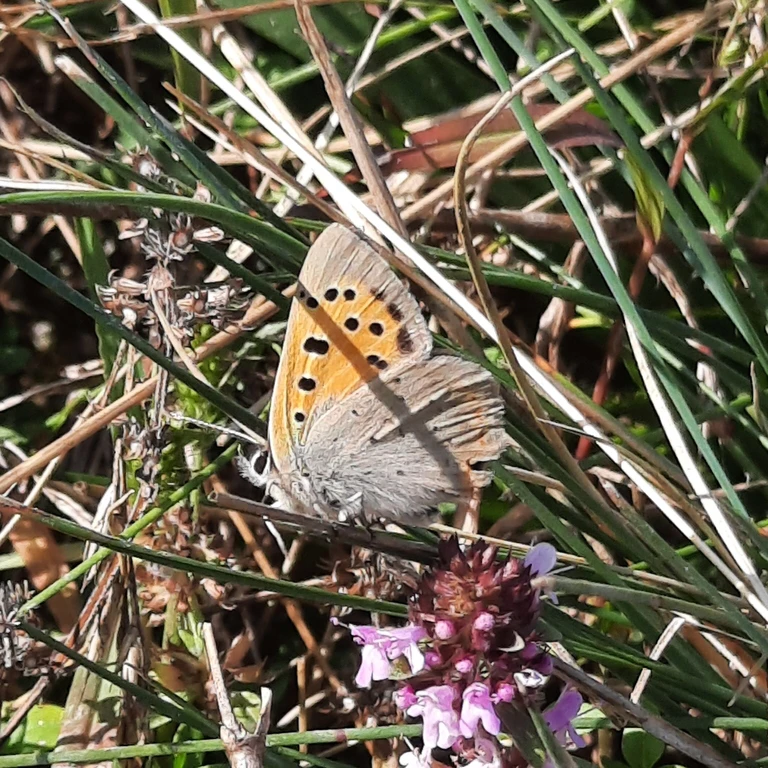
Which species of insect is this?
Lycaena phlaeas
